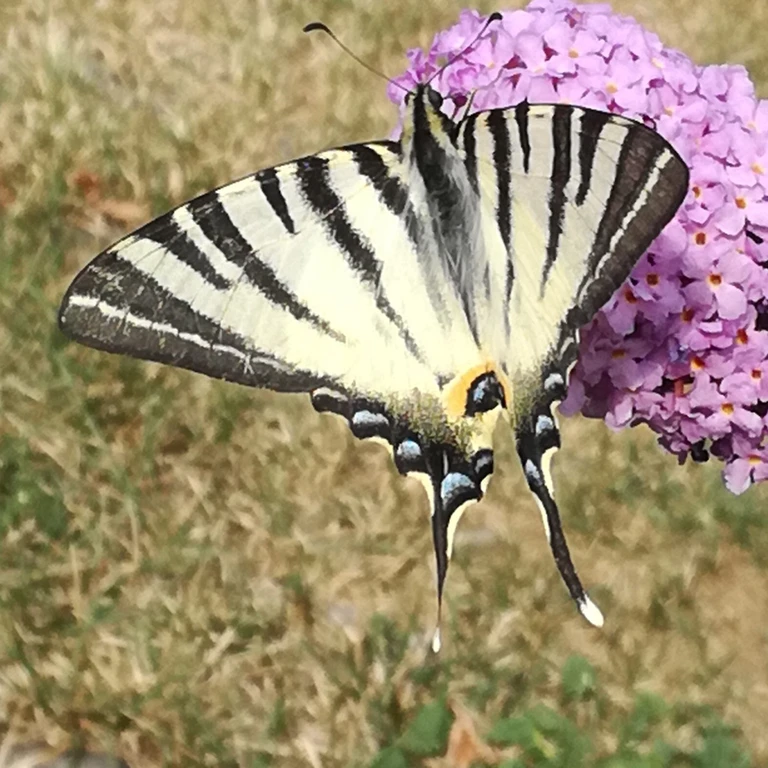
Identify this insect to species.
Iphiclides podalirius
